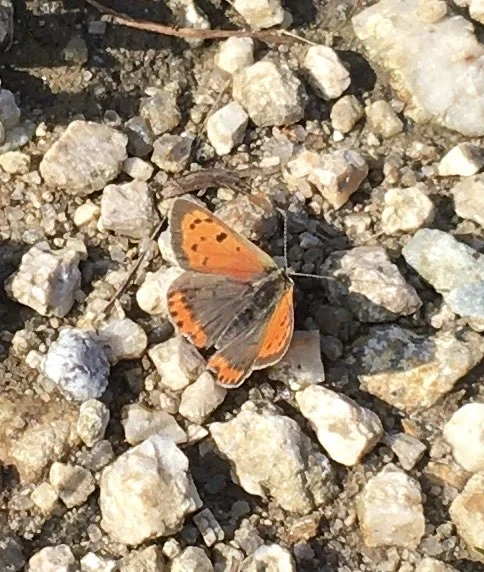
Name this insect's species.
Lycaena phlaeas
